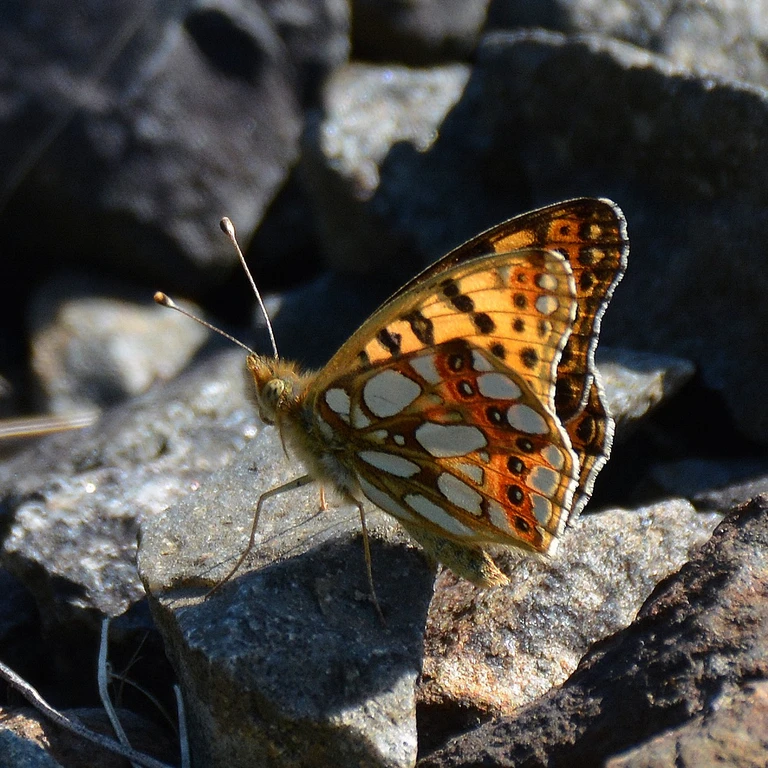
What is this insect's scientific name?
Issoria lathonia
